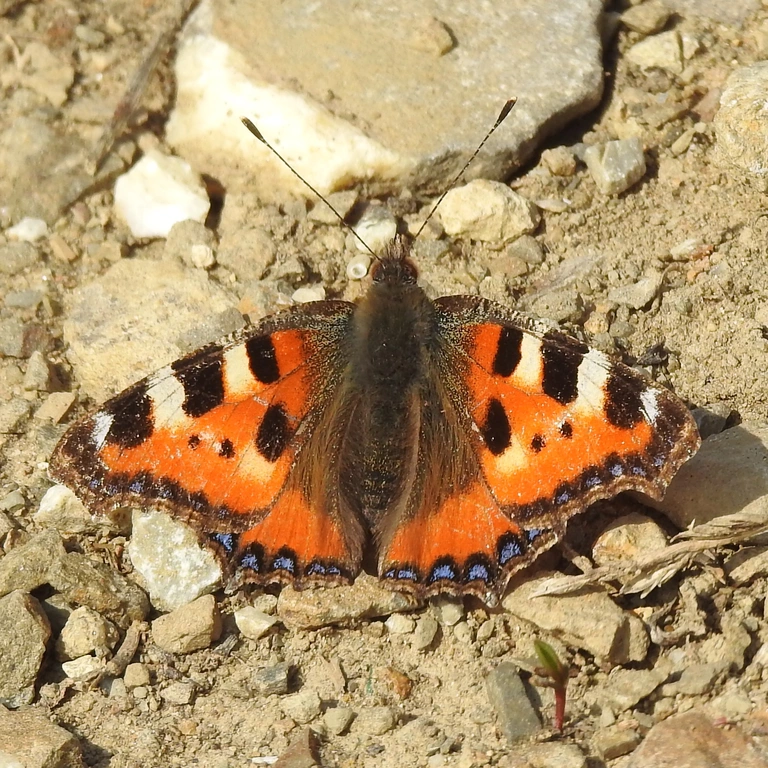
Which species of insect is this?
Aglais urticae
